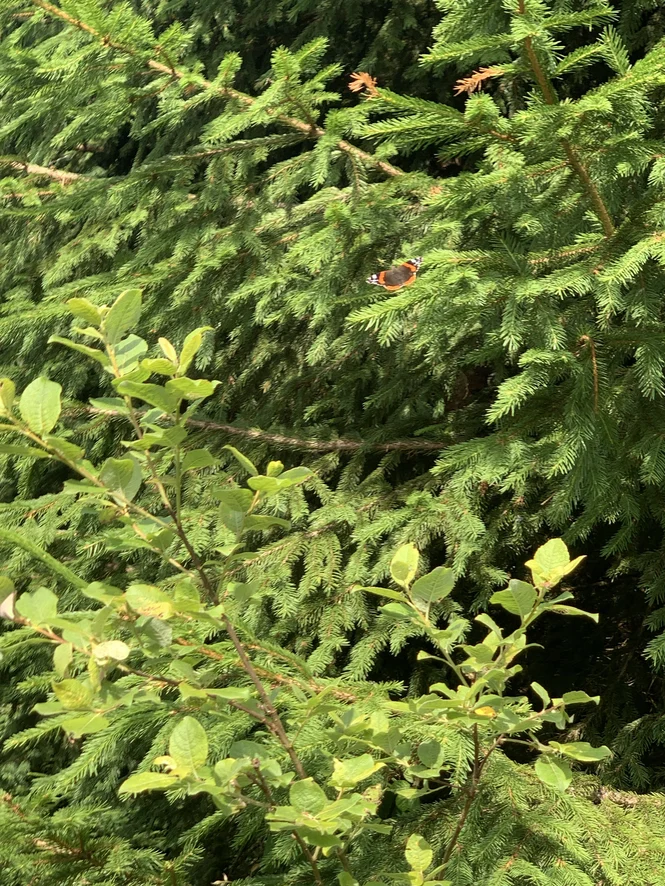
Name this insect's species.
Vanessa atalanta
